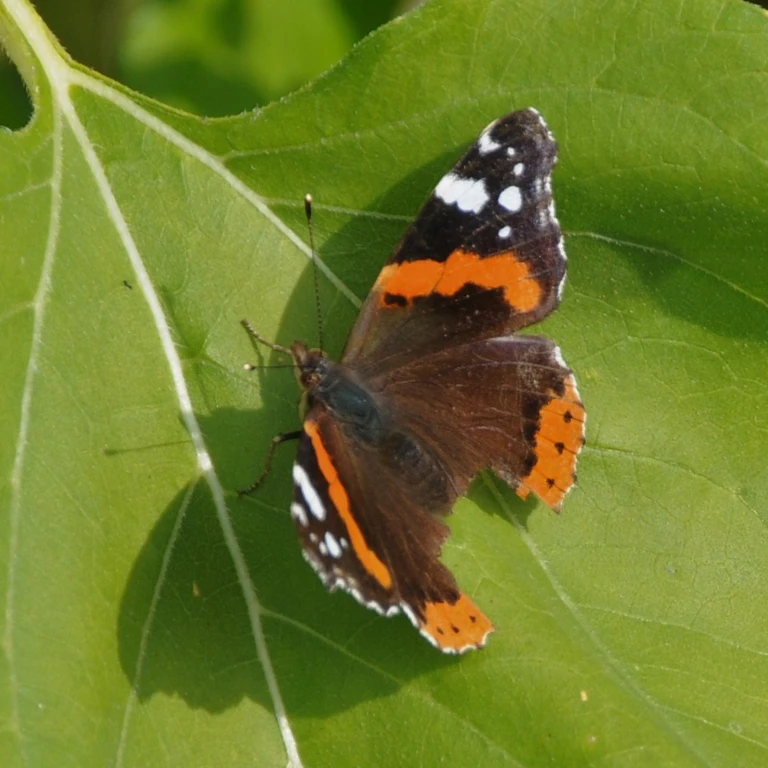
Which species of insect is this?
Vanessa atalanta
